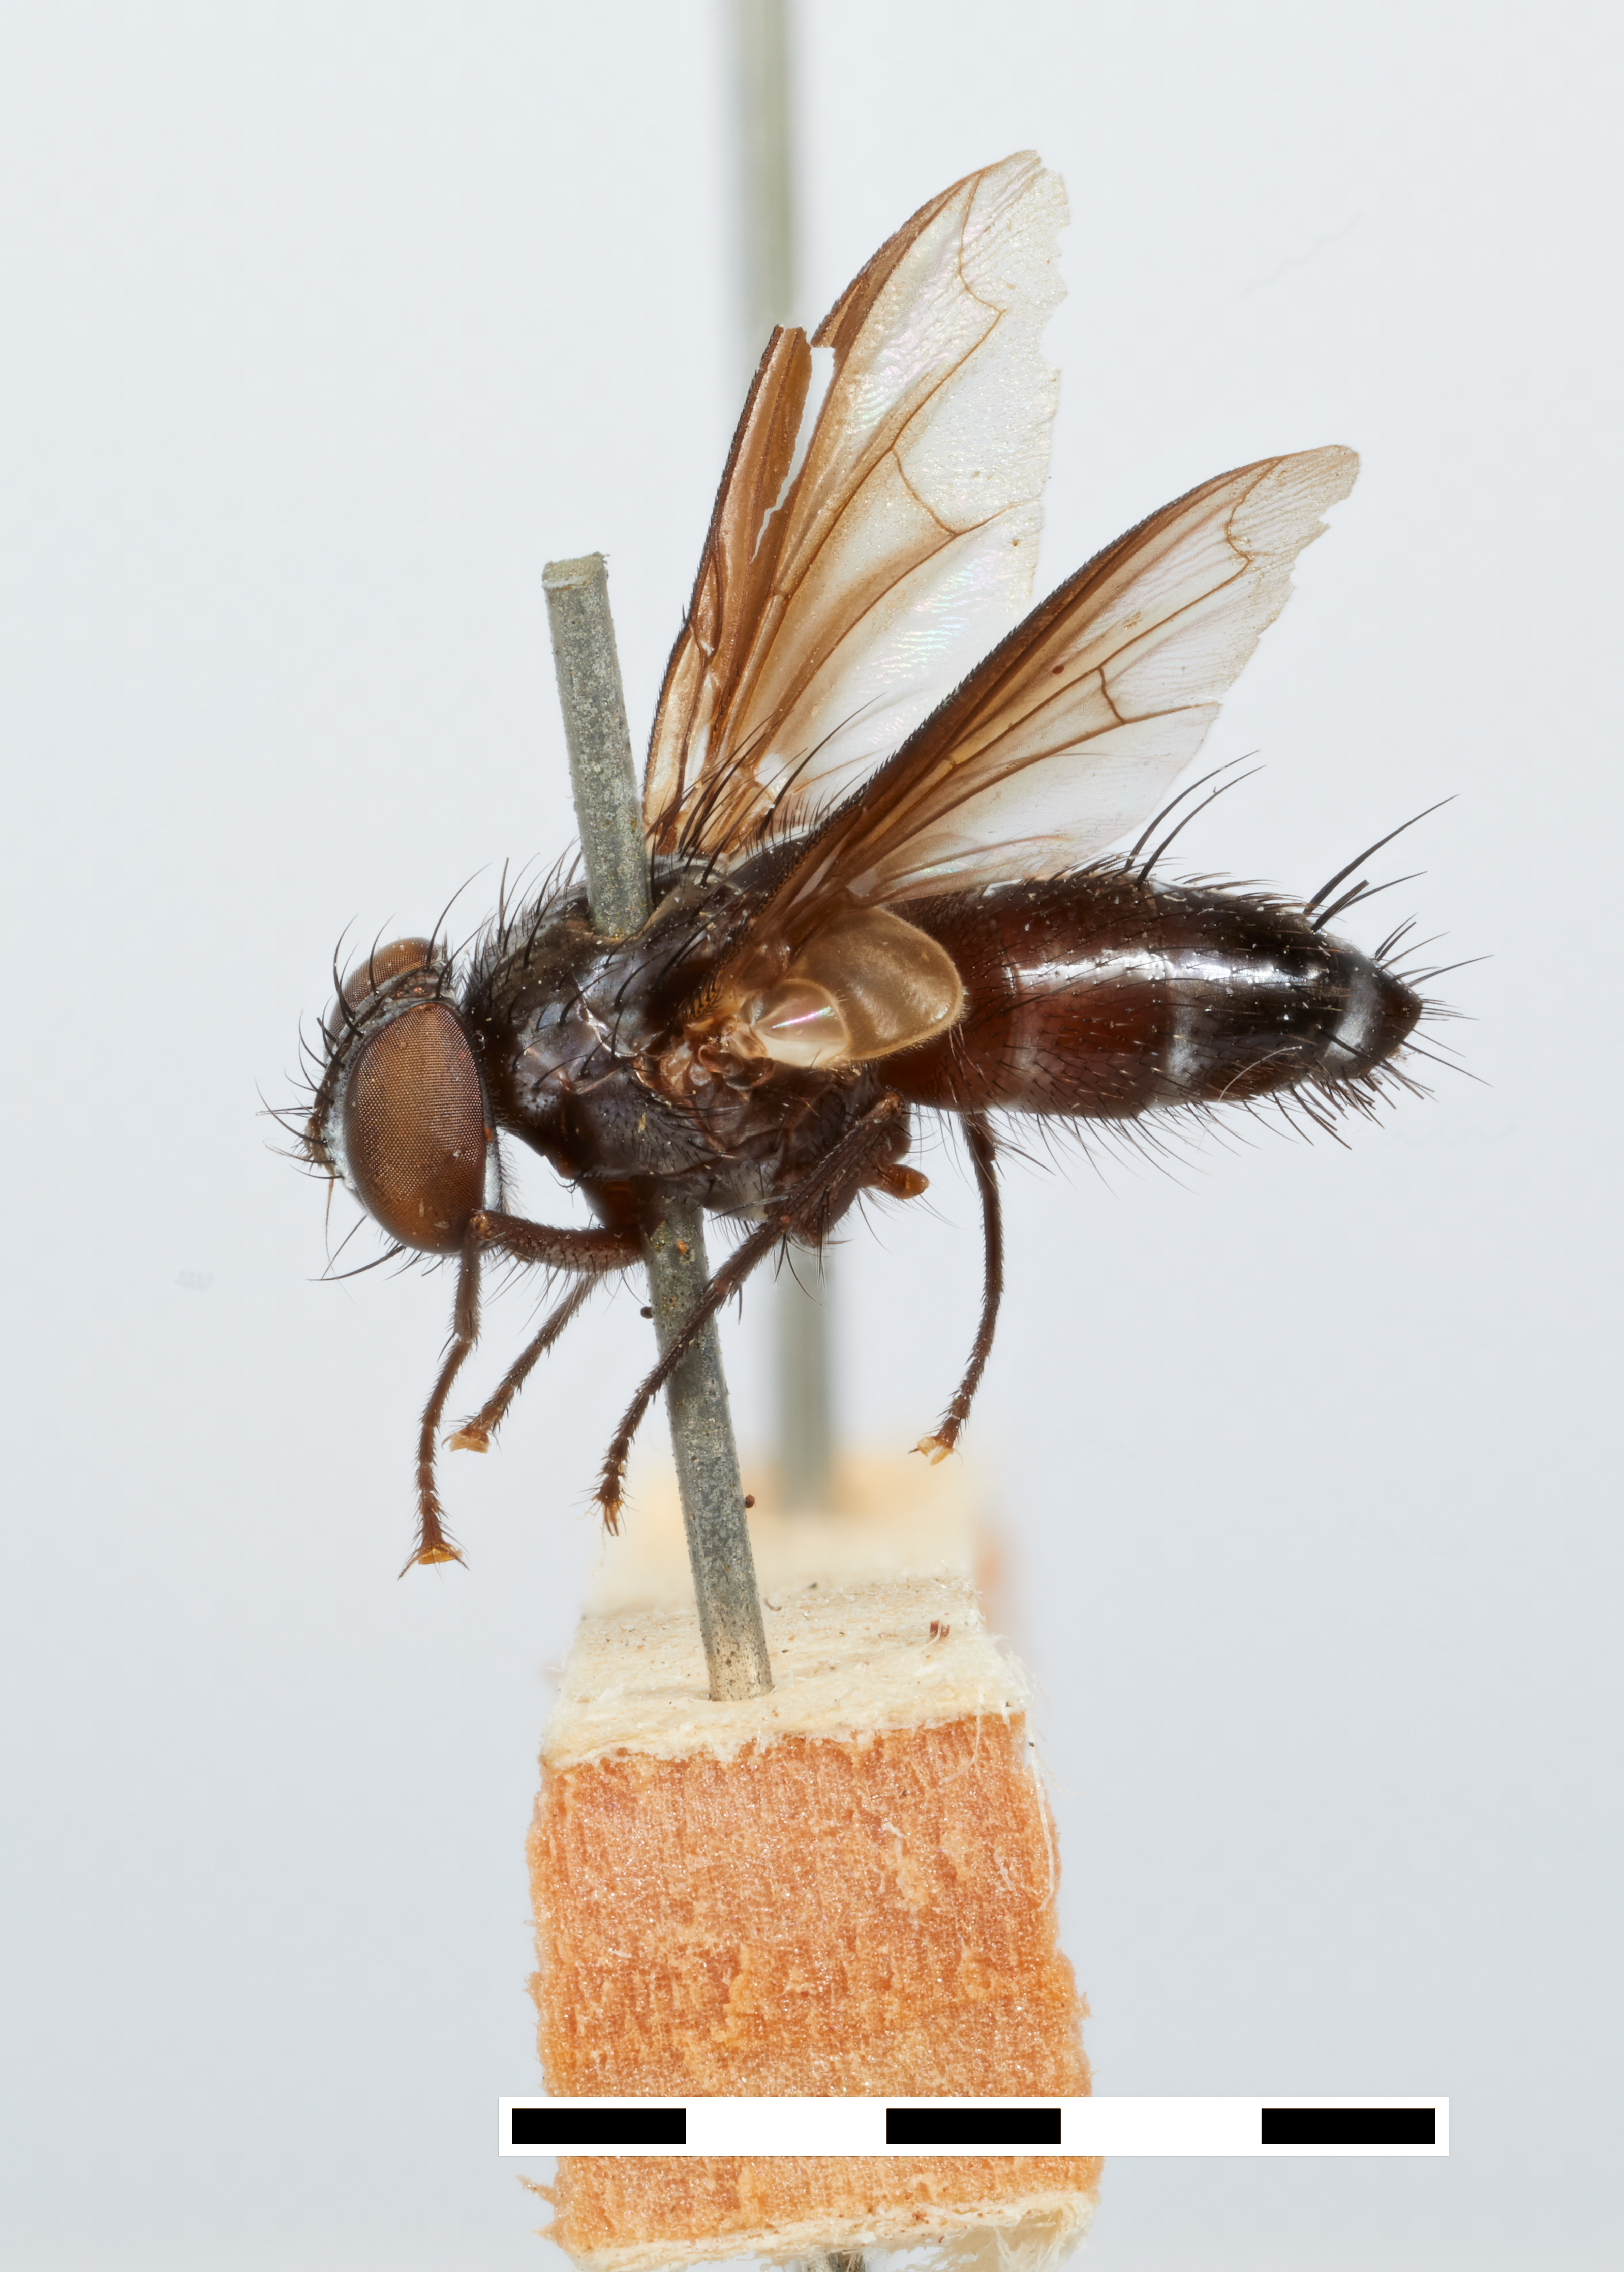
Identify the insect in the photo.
Zosteropsis rutherfordi
